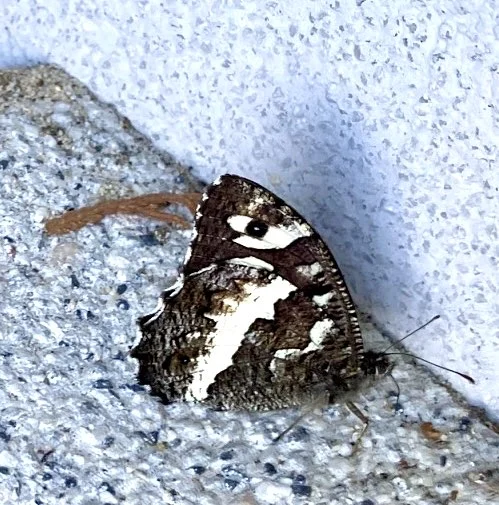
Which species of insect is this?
Brintesia circe
